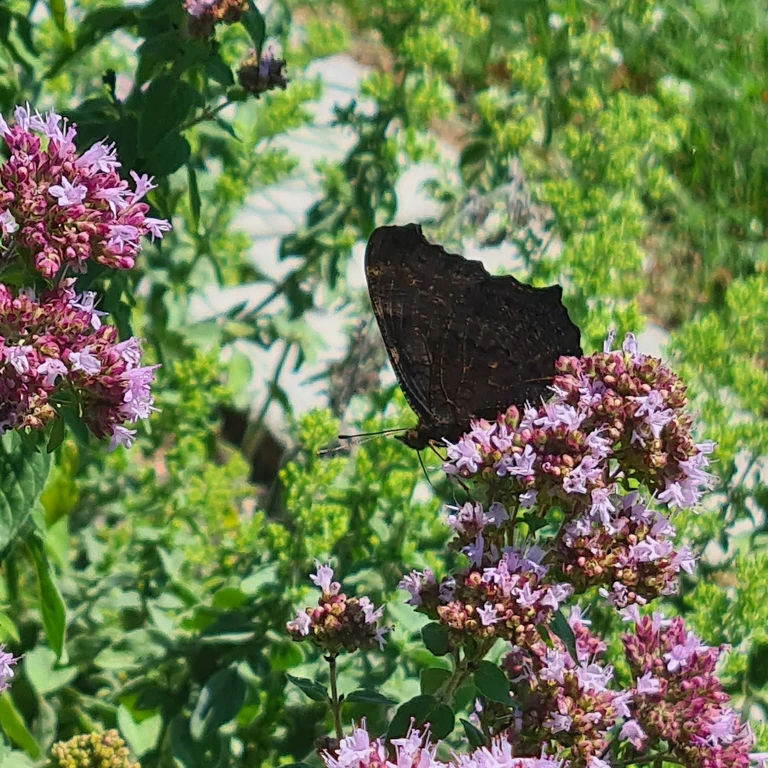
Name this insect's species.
Aglais io
